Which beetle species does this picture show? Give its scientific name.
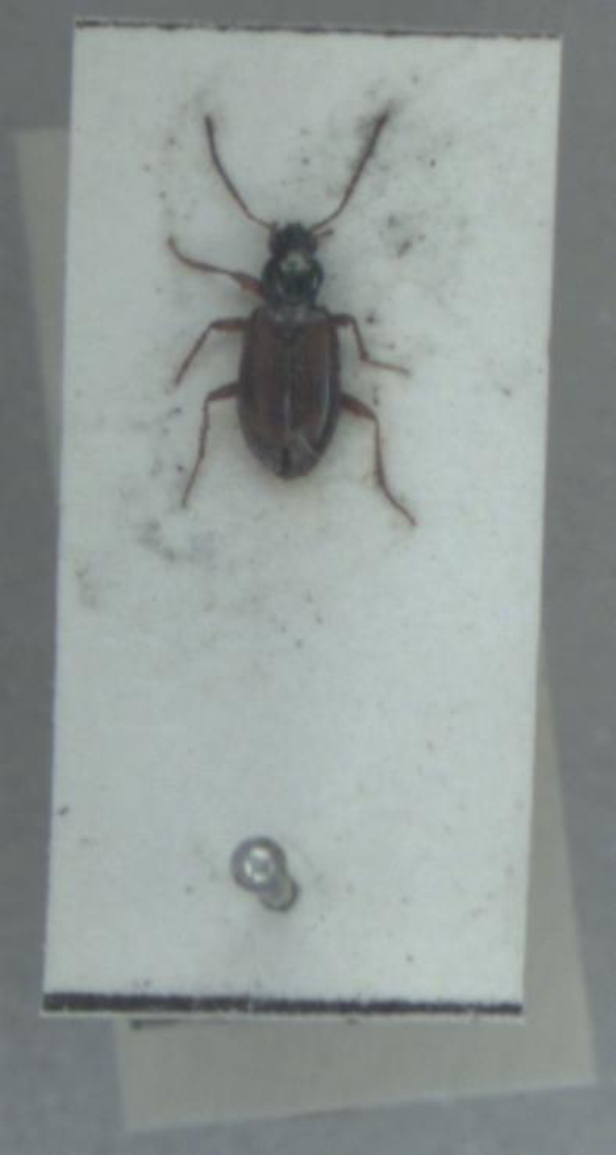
Bembidion testaceum
